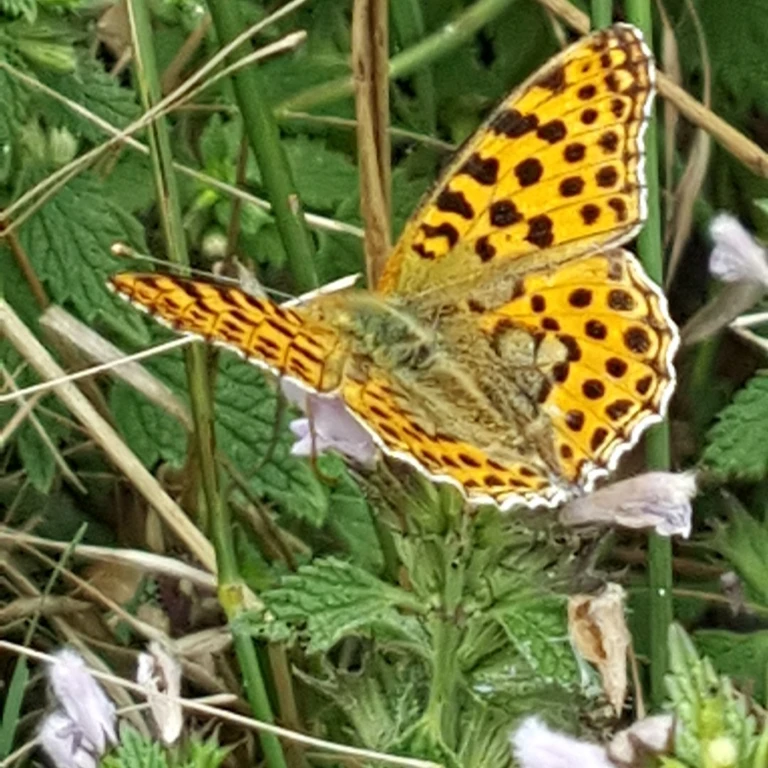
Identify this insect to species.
Issoria lathonia
